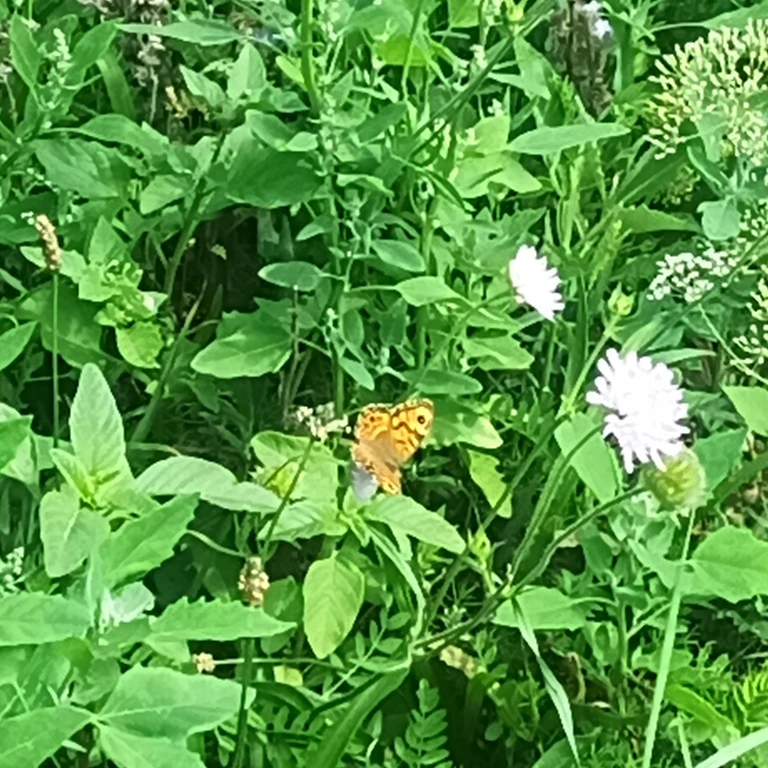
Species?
Lasiommata megera (also Pararge megera)
